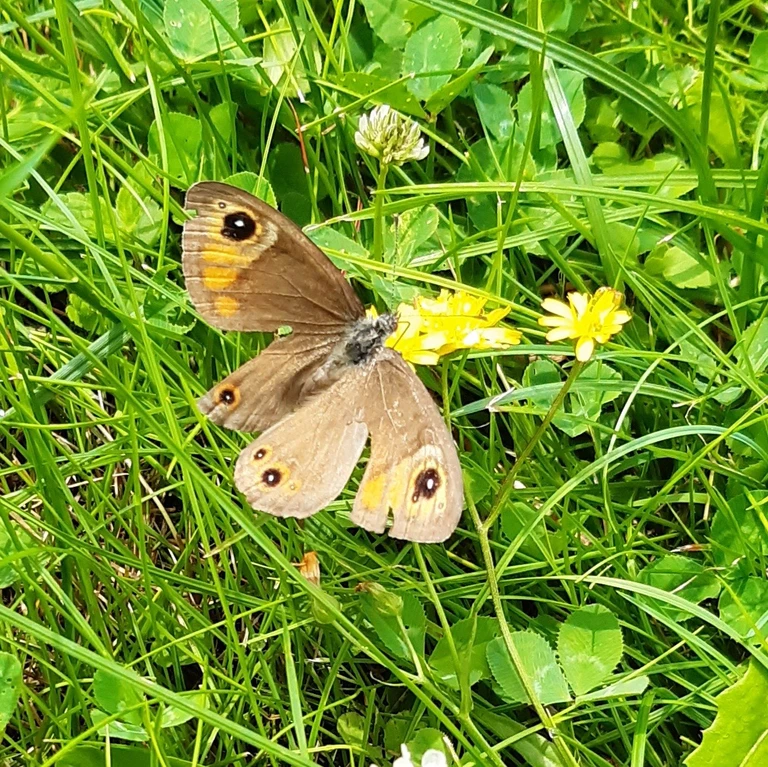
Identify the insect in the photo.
Lasiommata maera (also Pararge maera)
